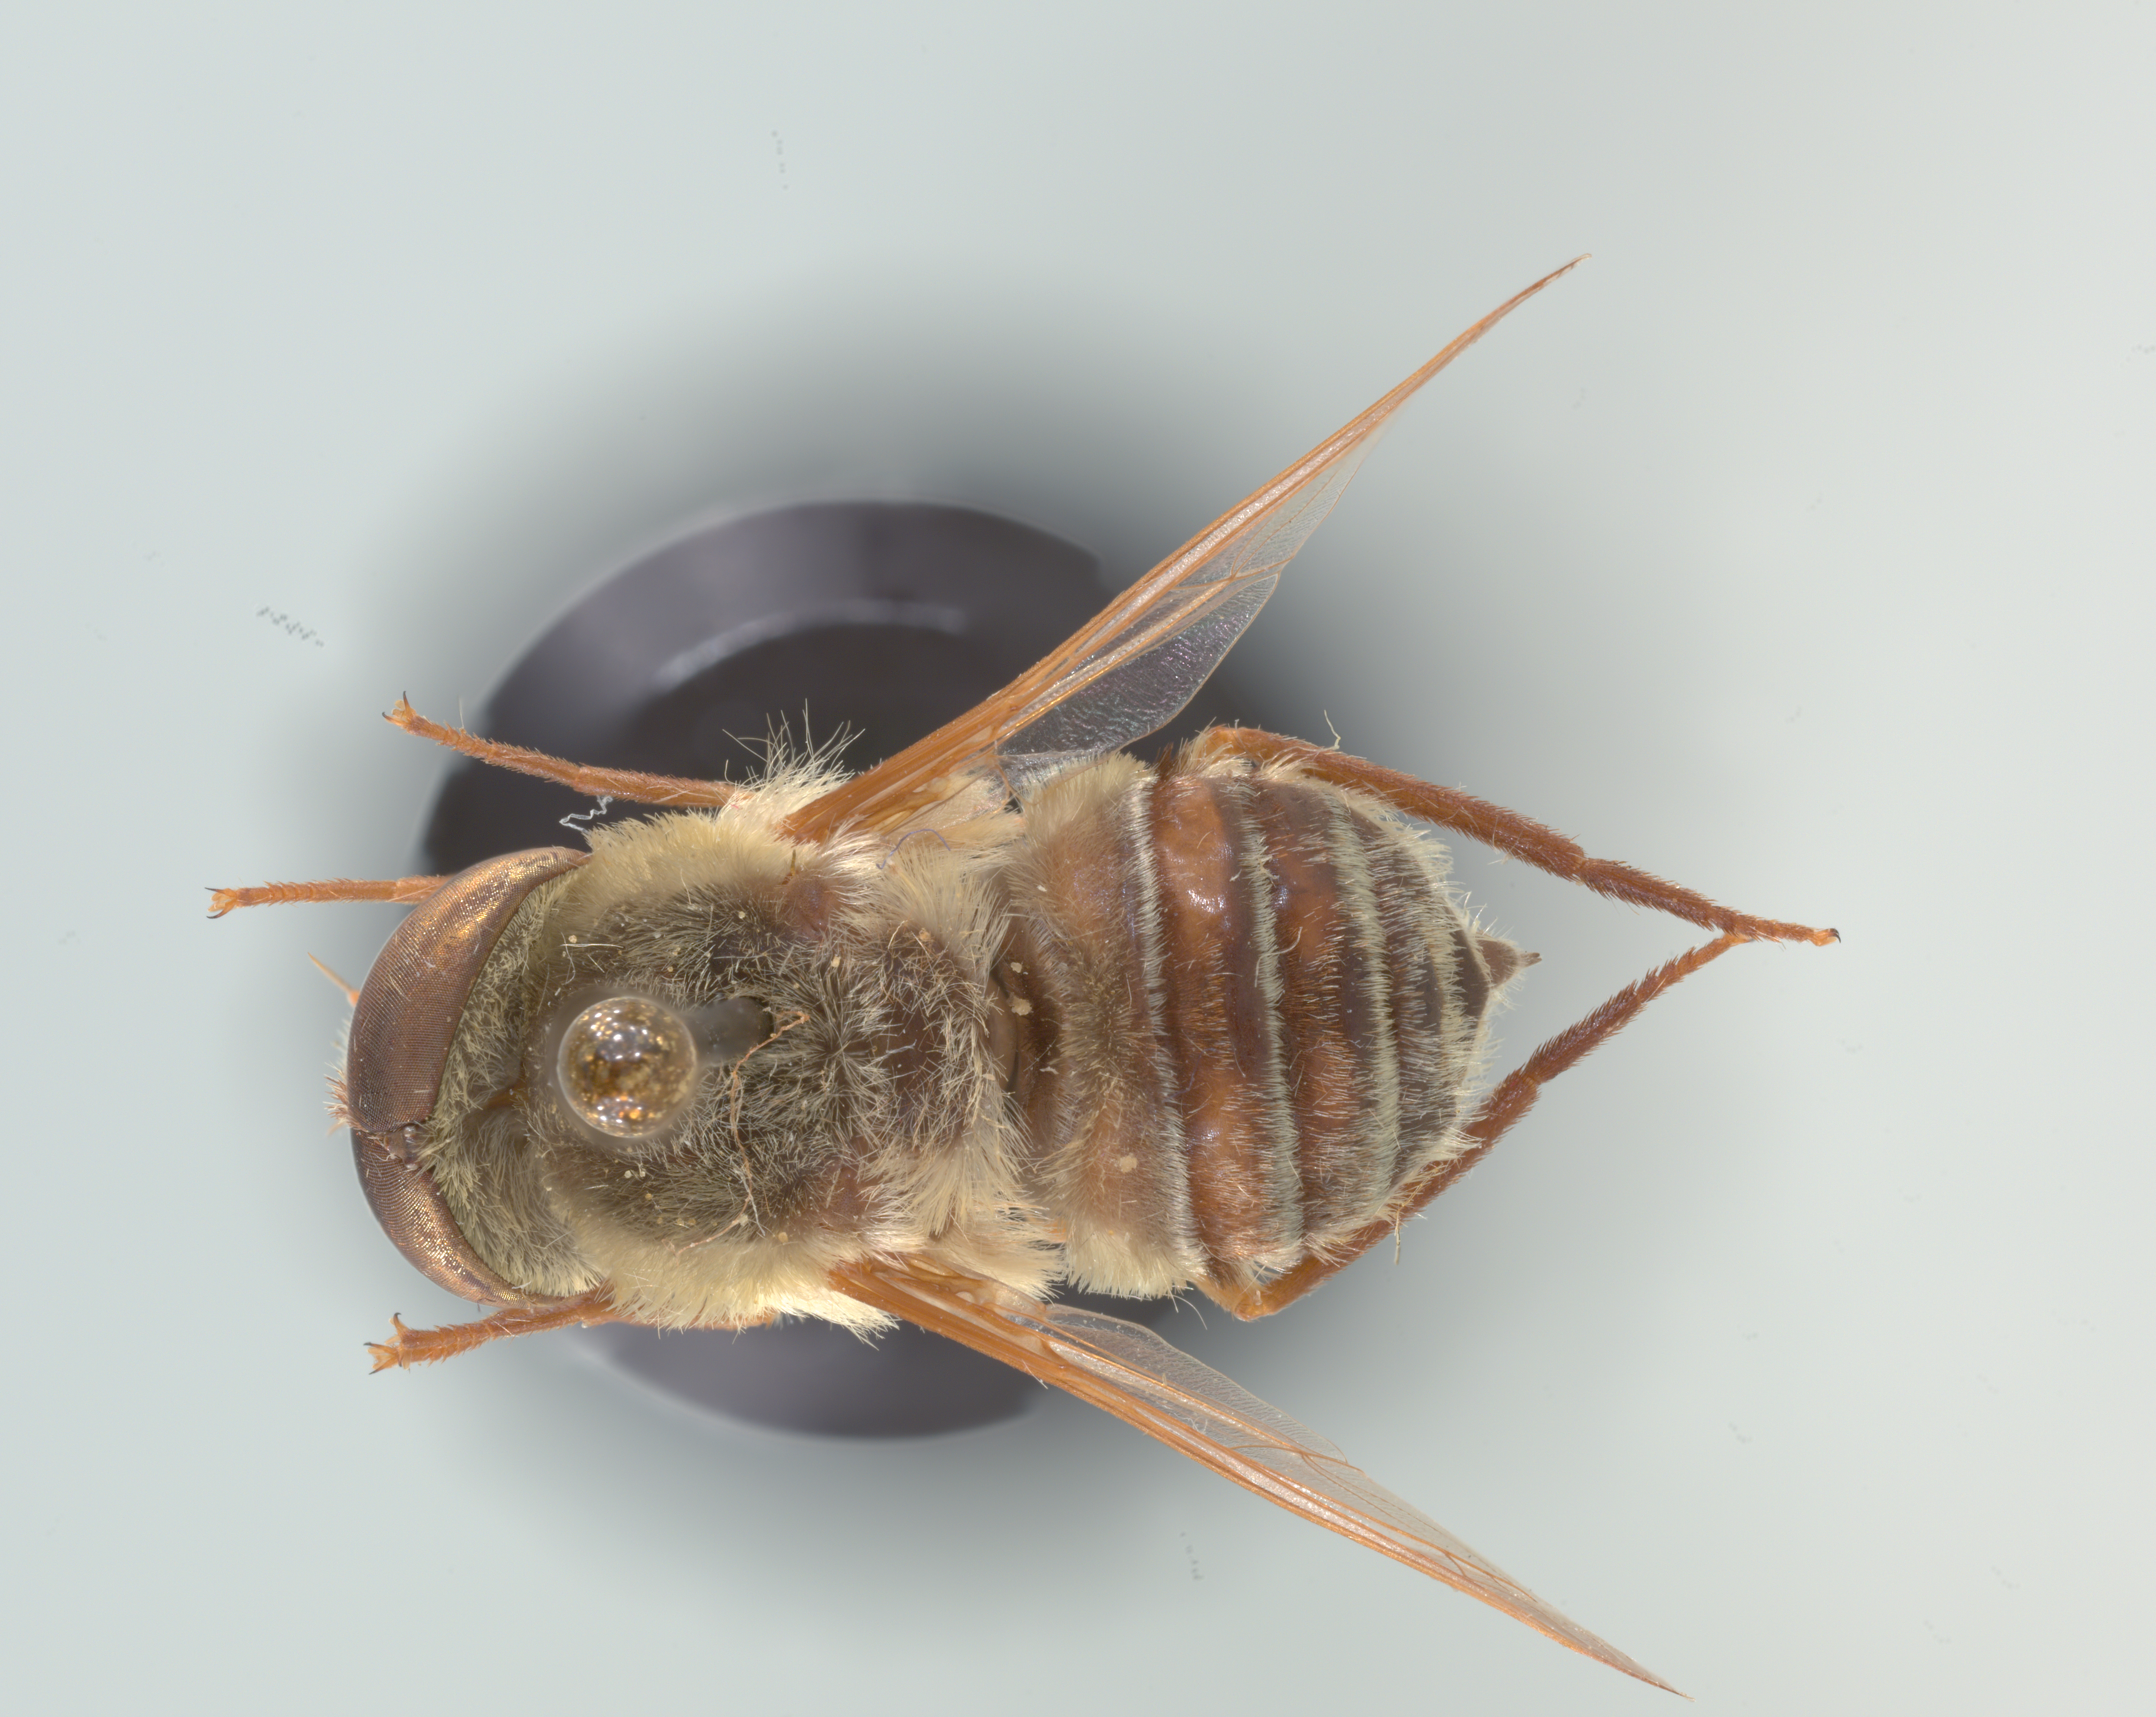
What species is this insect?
Neorhynchocephalus volaticus
